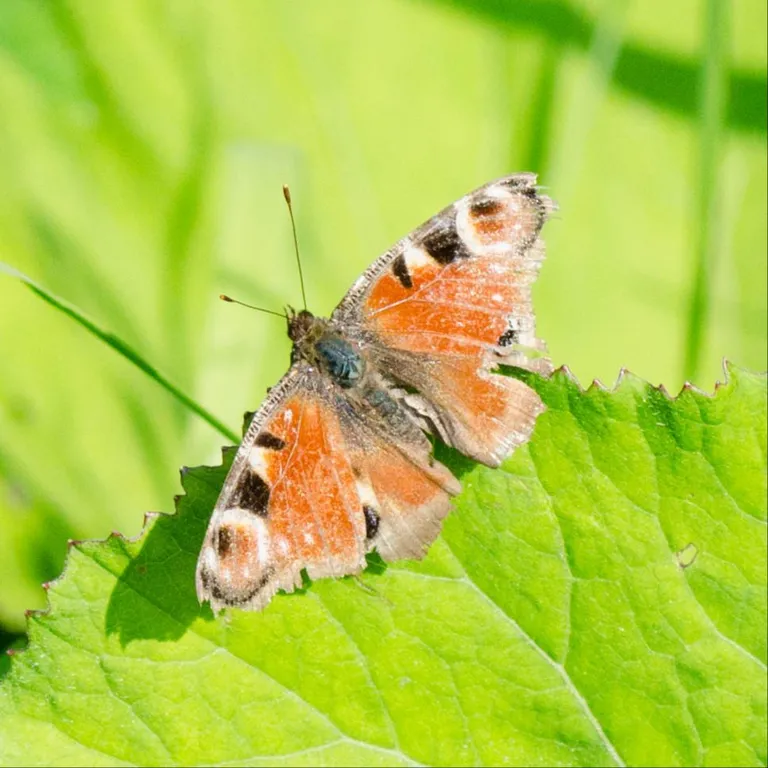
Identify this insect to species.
Aglais io
